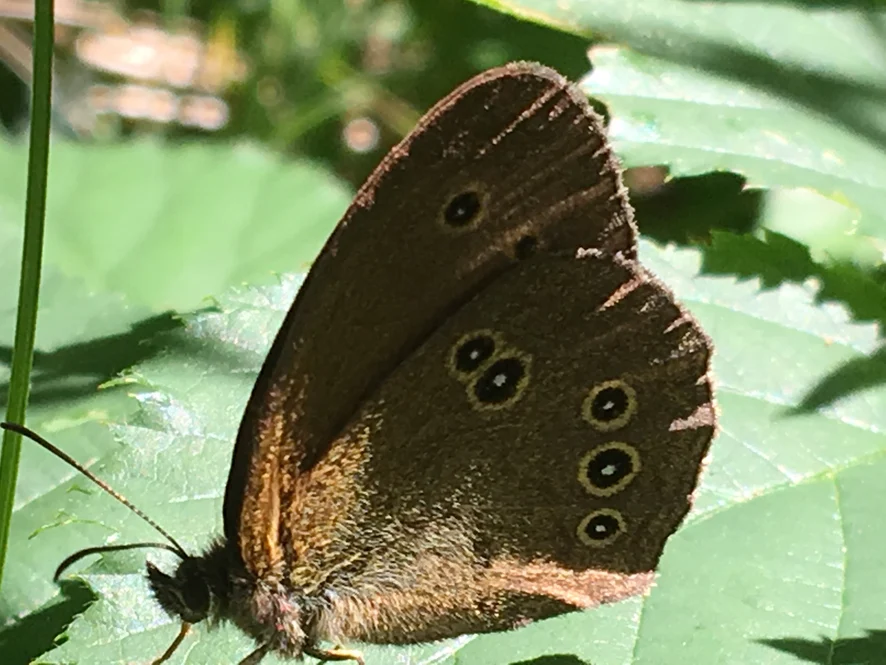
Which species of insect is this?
Aphantopus hyperantus
